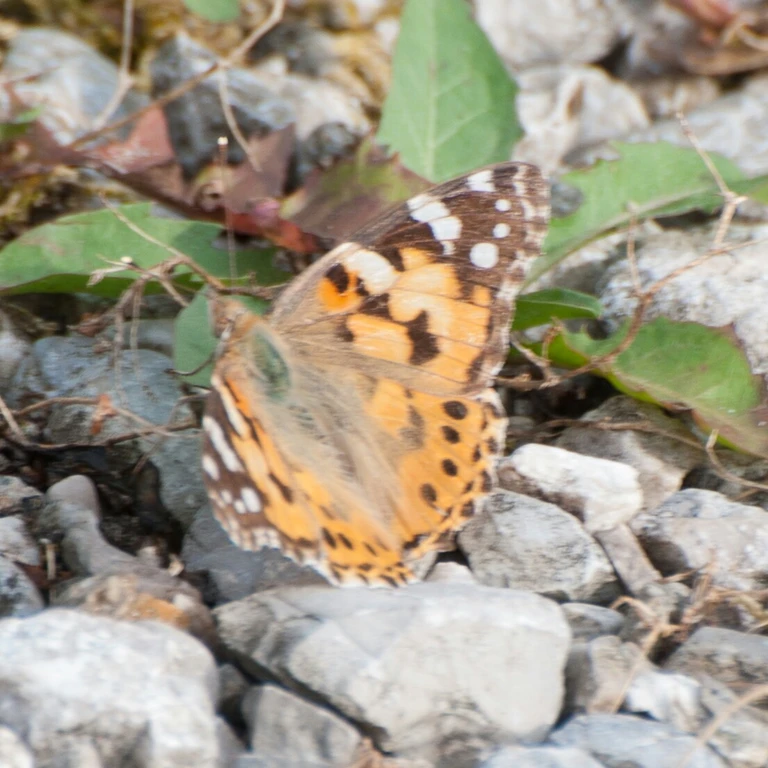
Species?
Vanessa cardui
